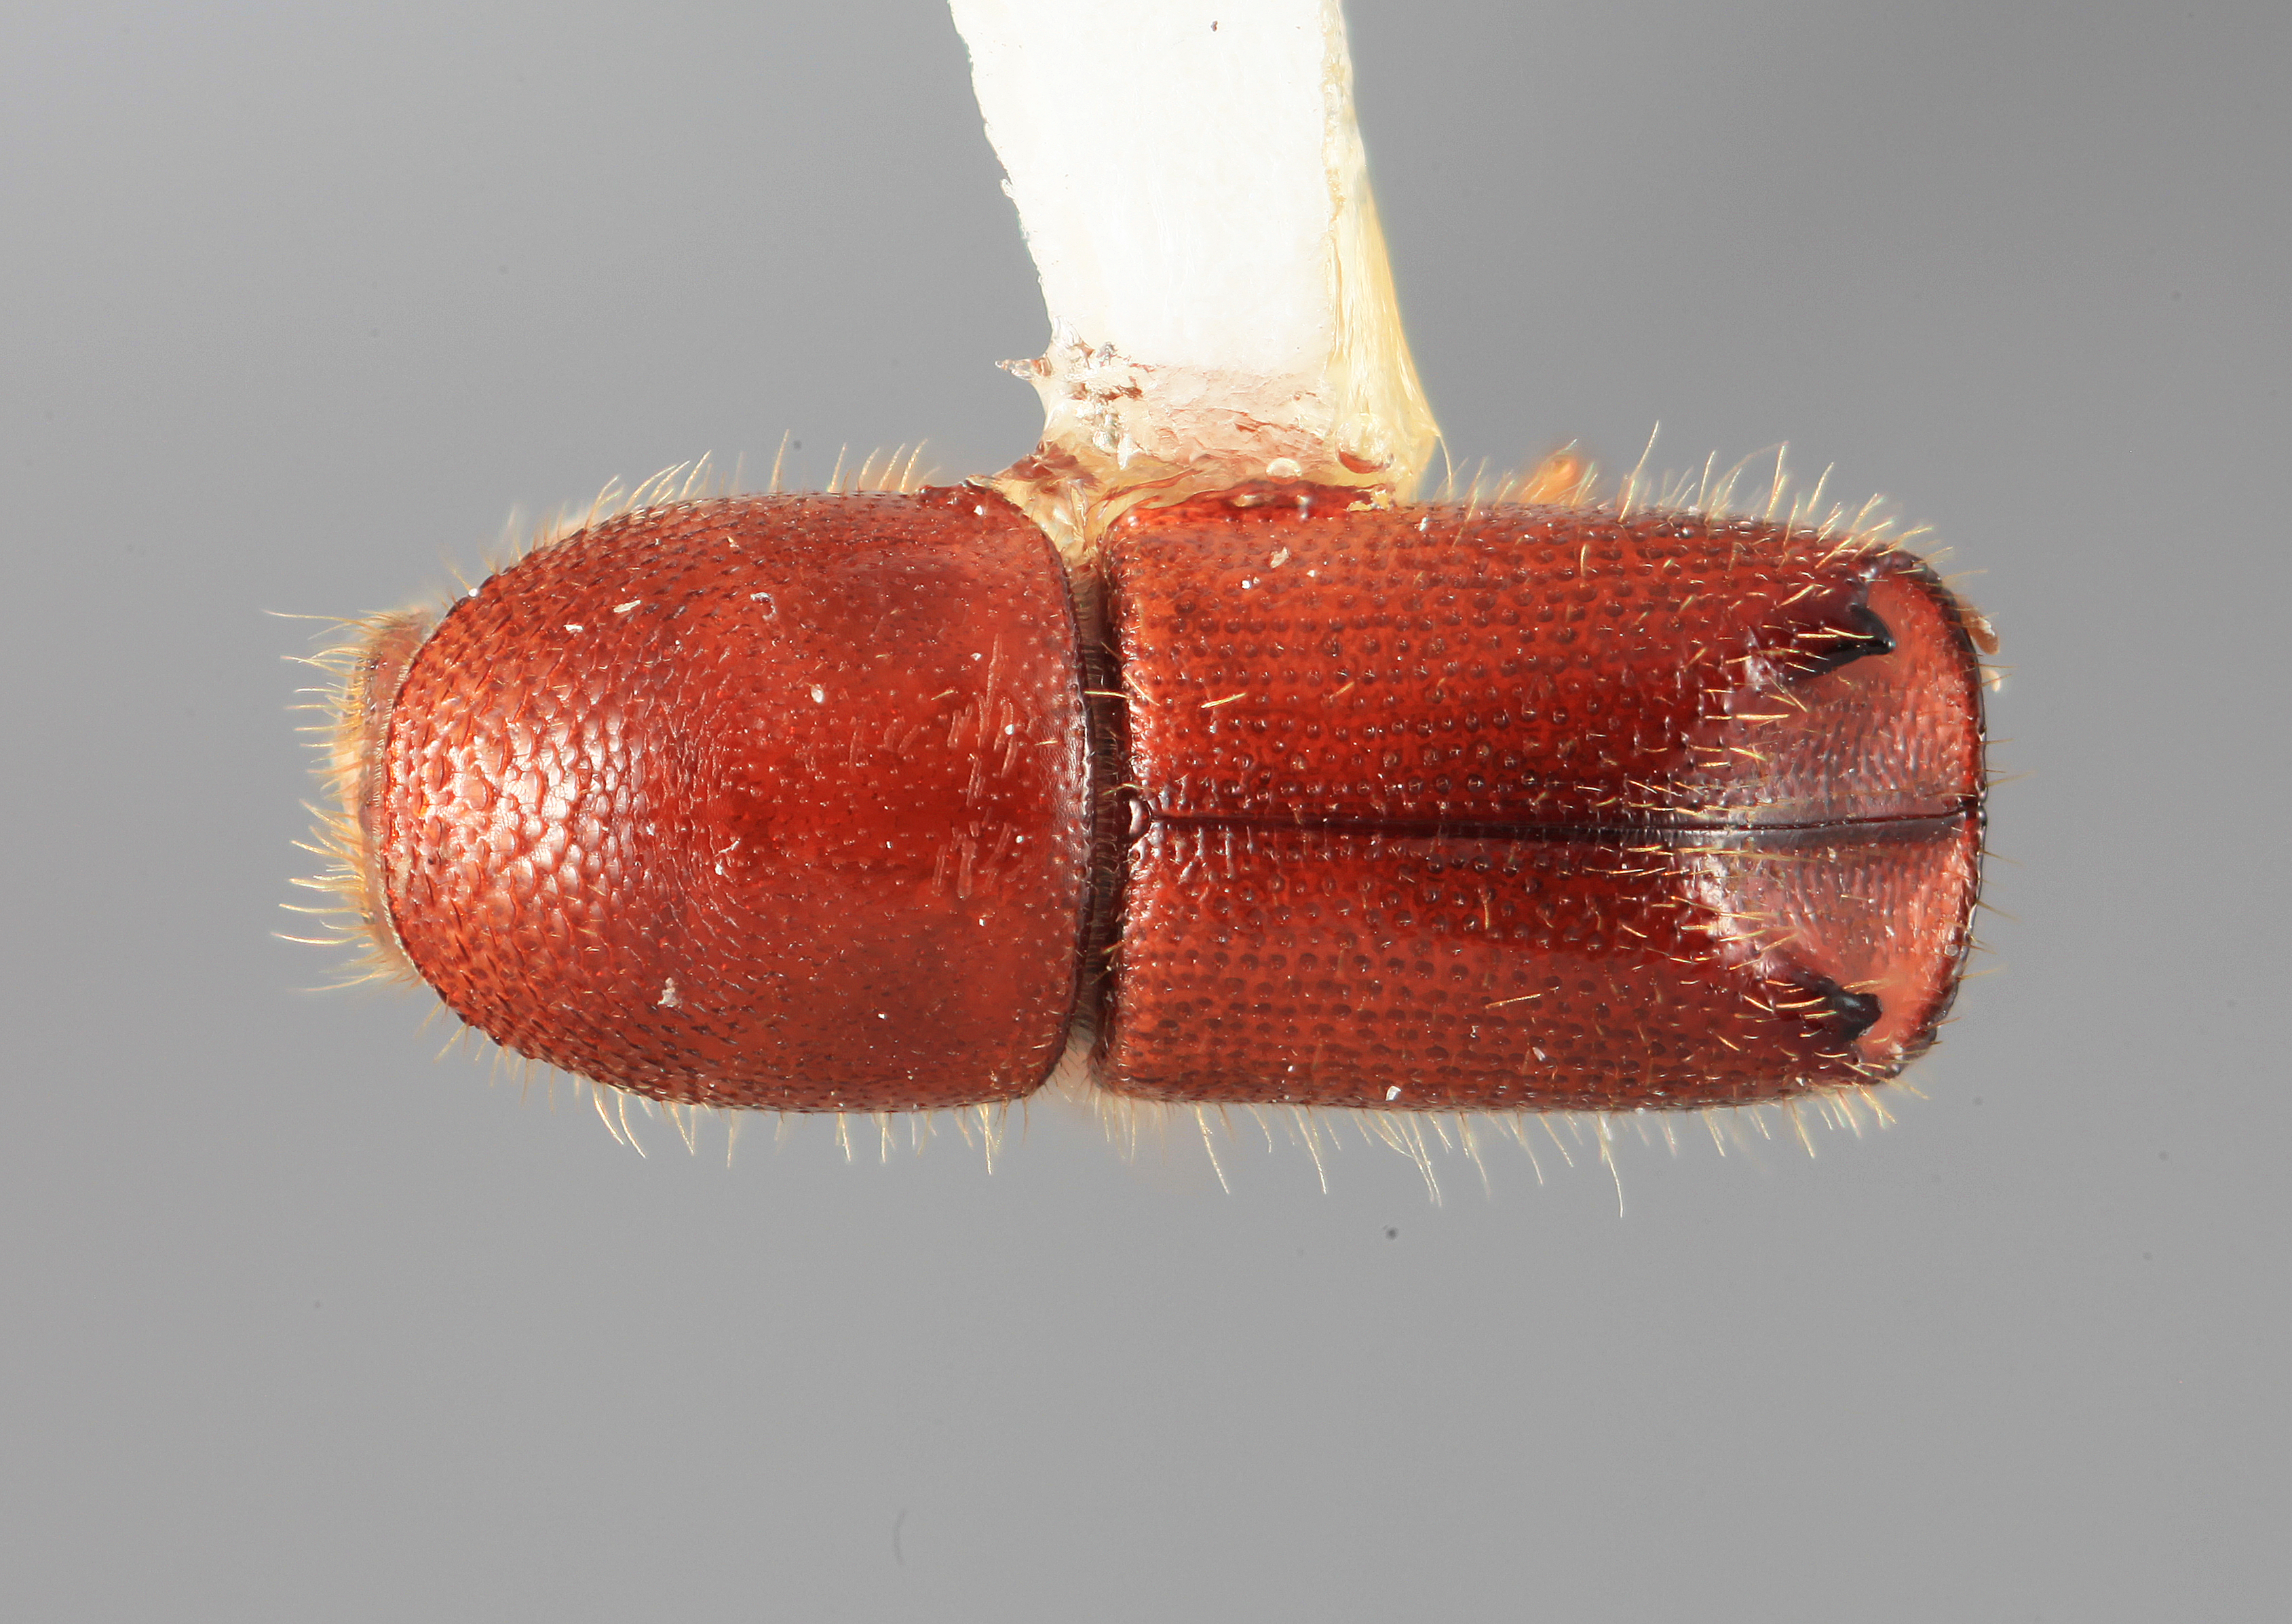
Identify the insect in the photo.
Mimips bidens
